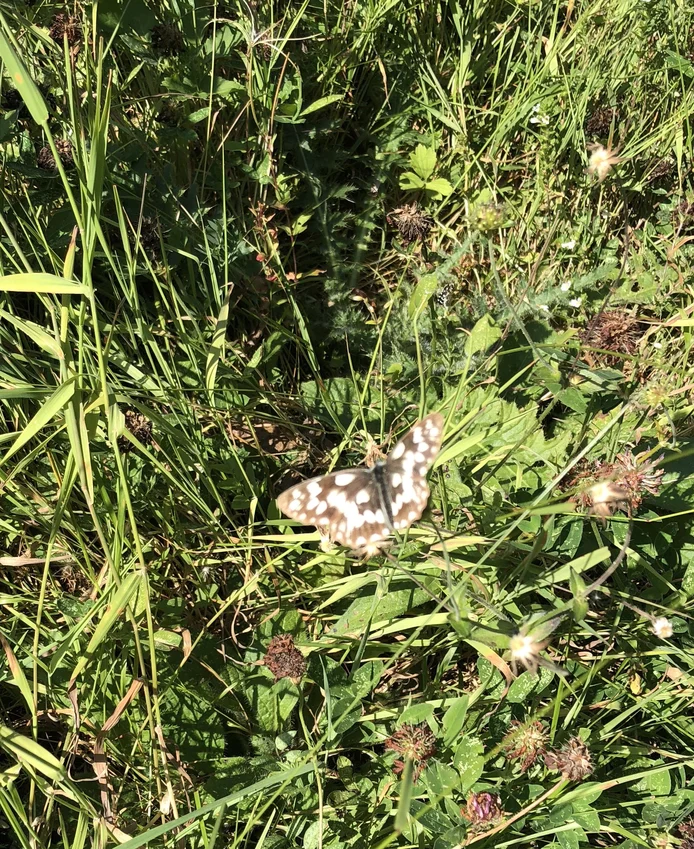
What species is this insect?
Melanargia galathea
